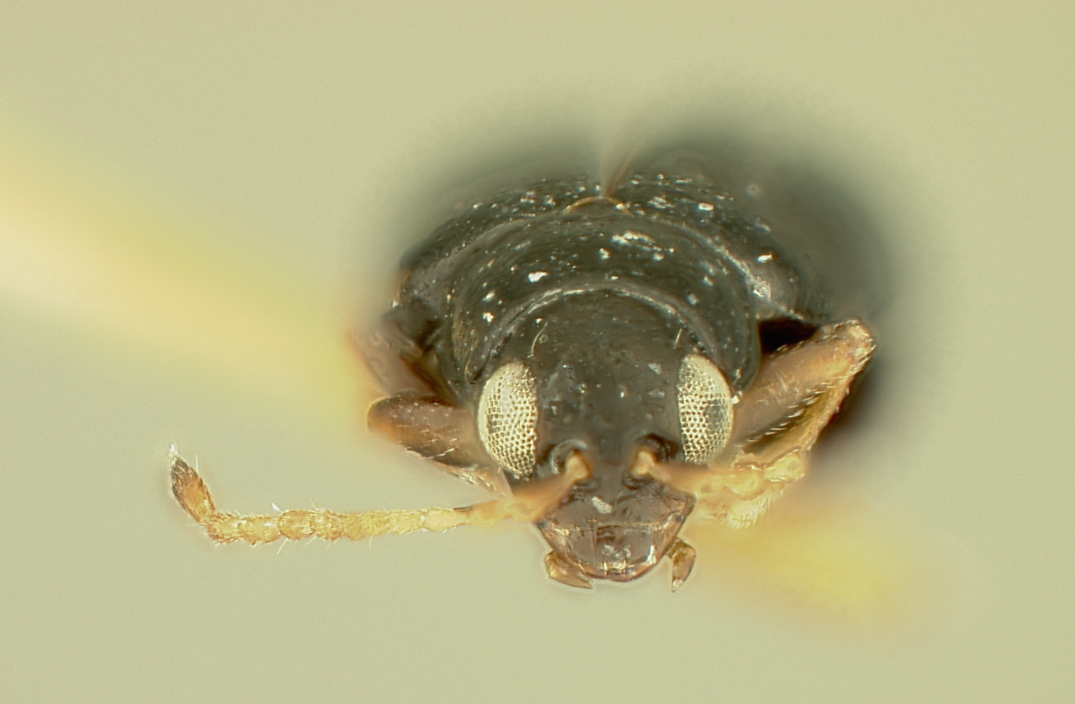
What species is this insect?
Systena pallicornis
